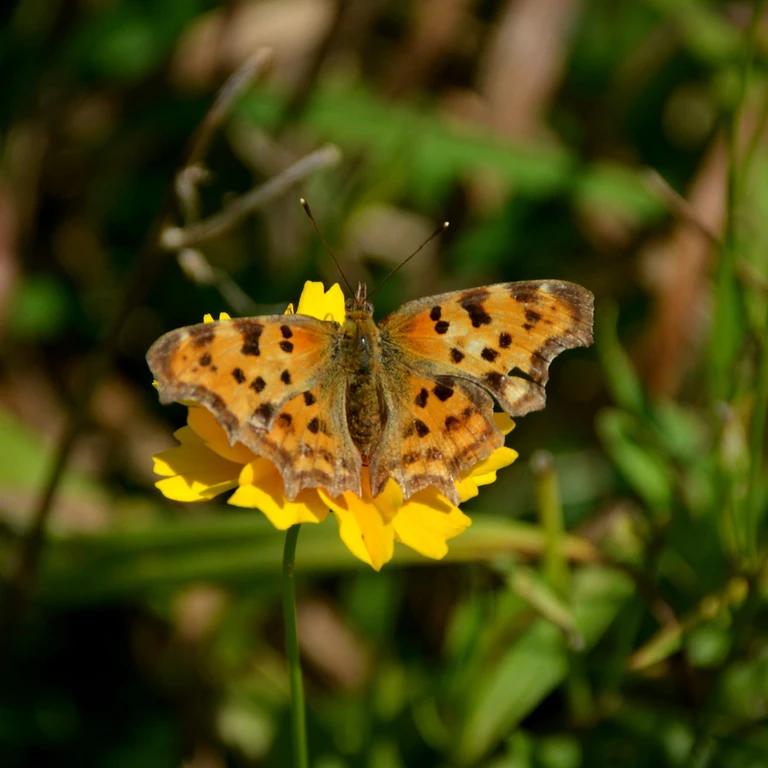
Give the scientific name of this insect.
Polygonia c-album
